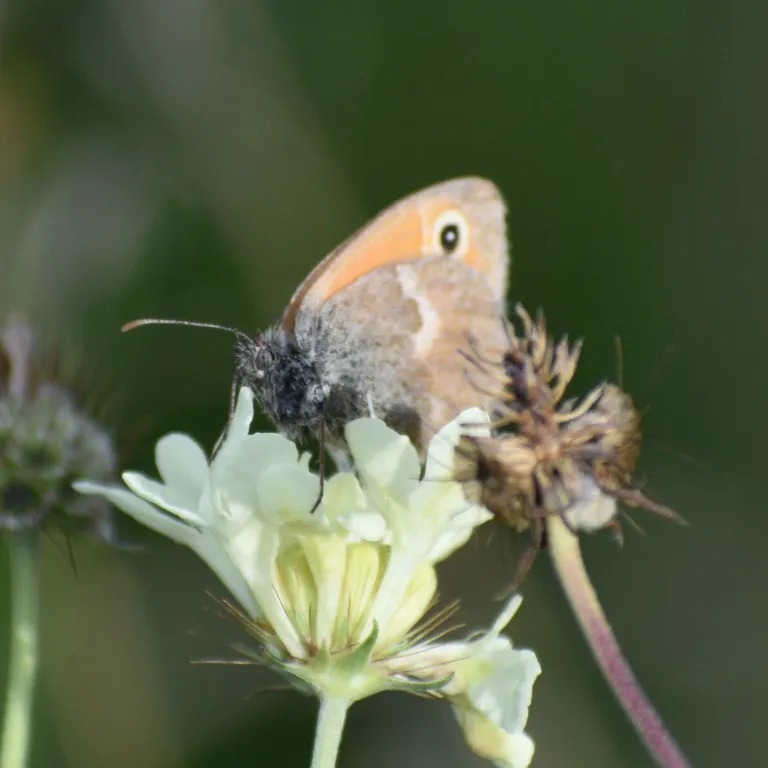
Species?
Coenonympha pamphilus
